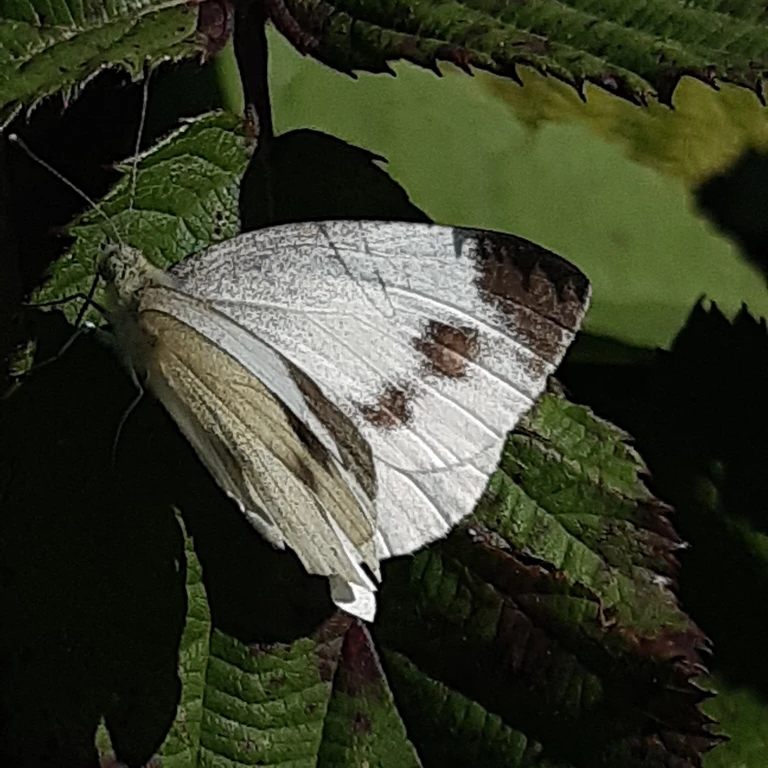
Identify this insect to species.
Pieris mannii
